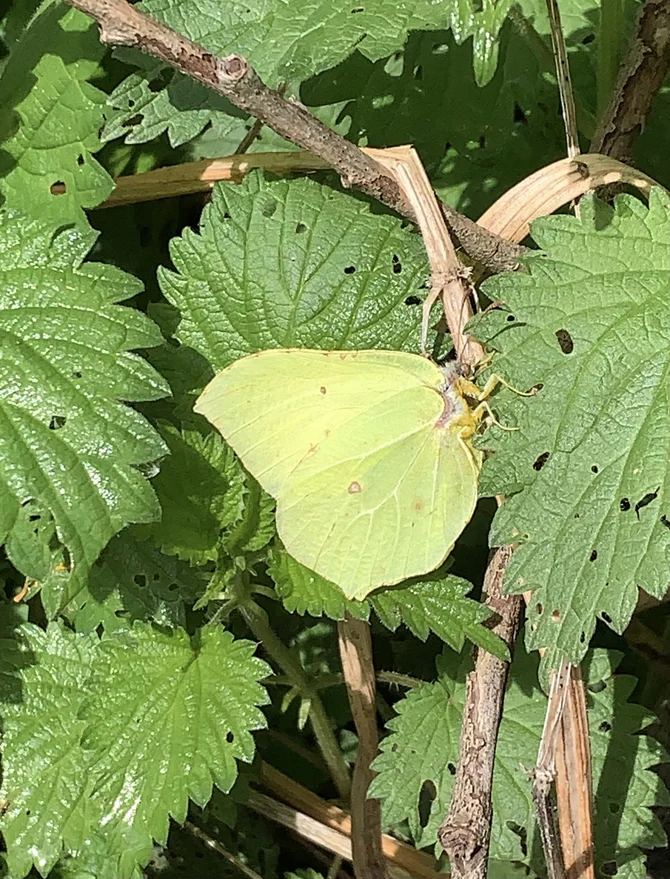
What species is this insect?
Gonepteryx rhamni
